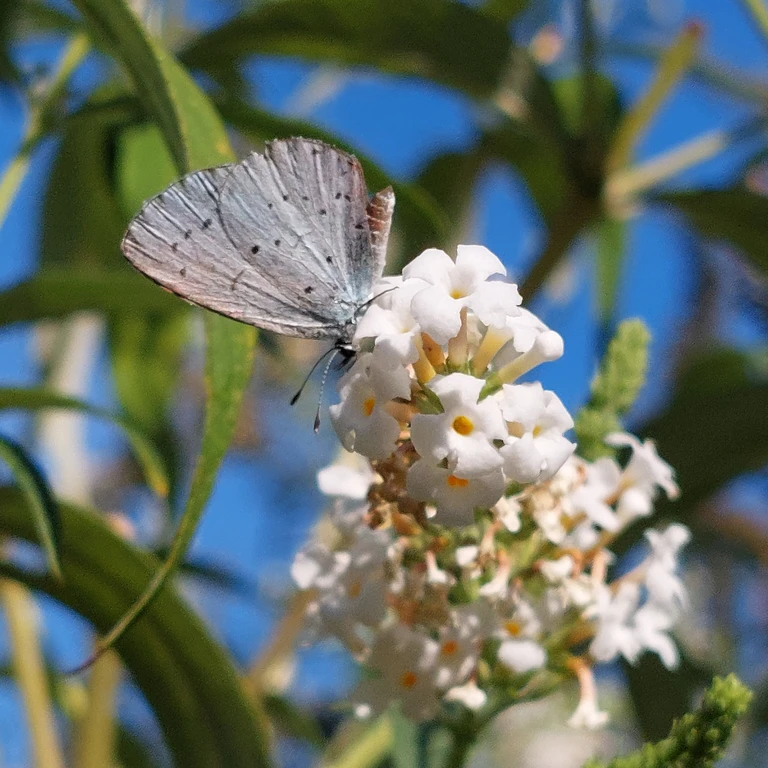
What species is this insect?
Celastrina argiolus
